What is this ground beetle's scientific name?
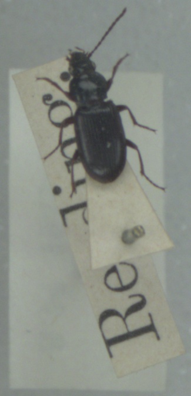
Pterostichus strenuus
